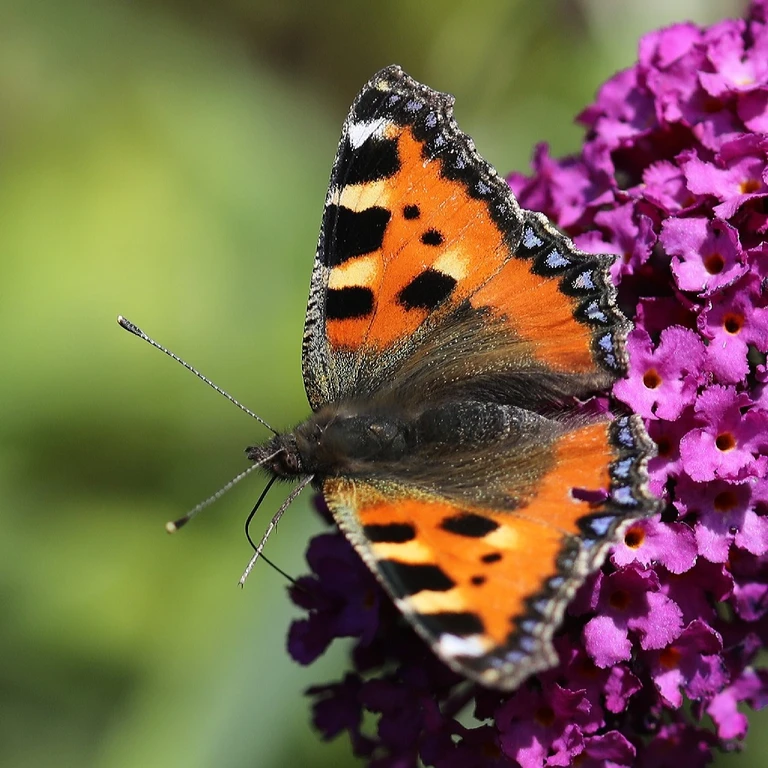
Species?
Aglais urticae
